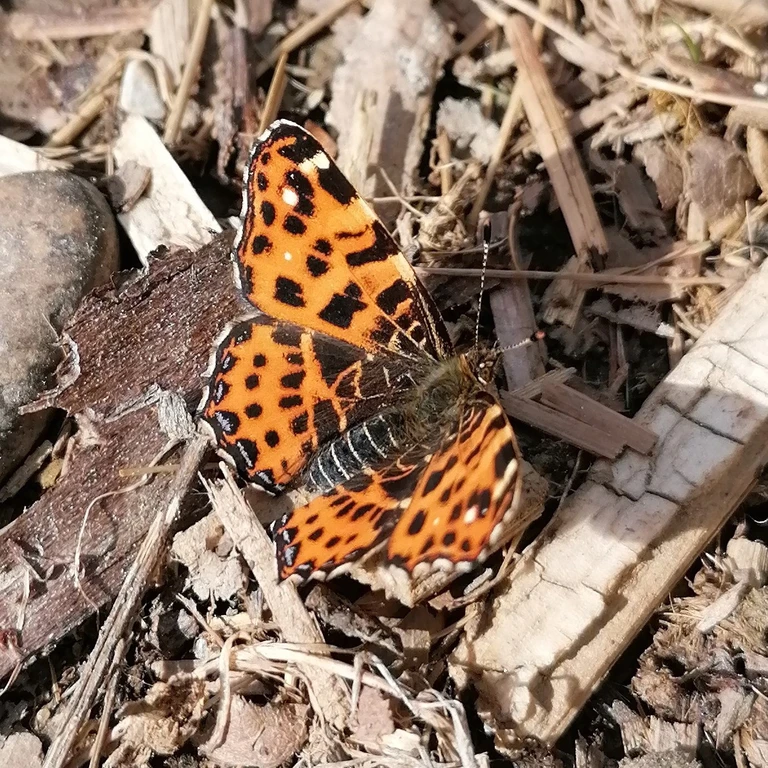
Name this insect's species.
Araschnia levana
